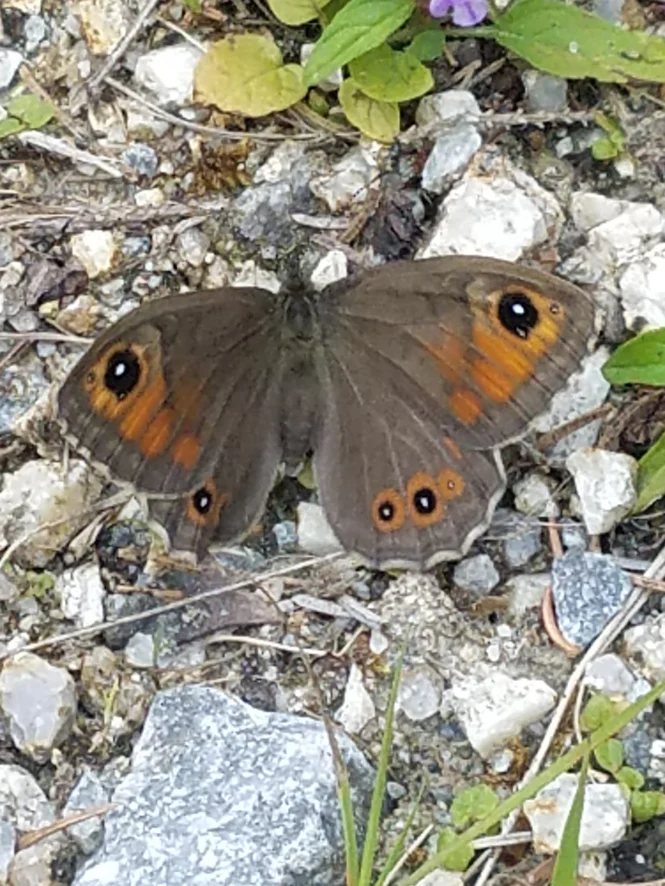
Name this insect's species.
Lasiommata maera (also Pararge maera)
